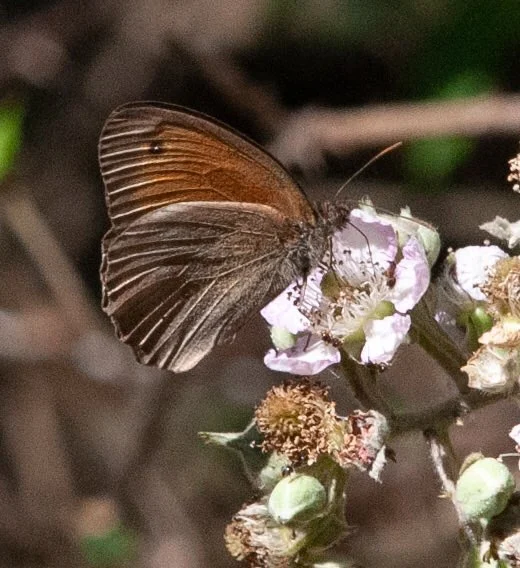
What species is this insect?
Maniola jurtina
